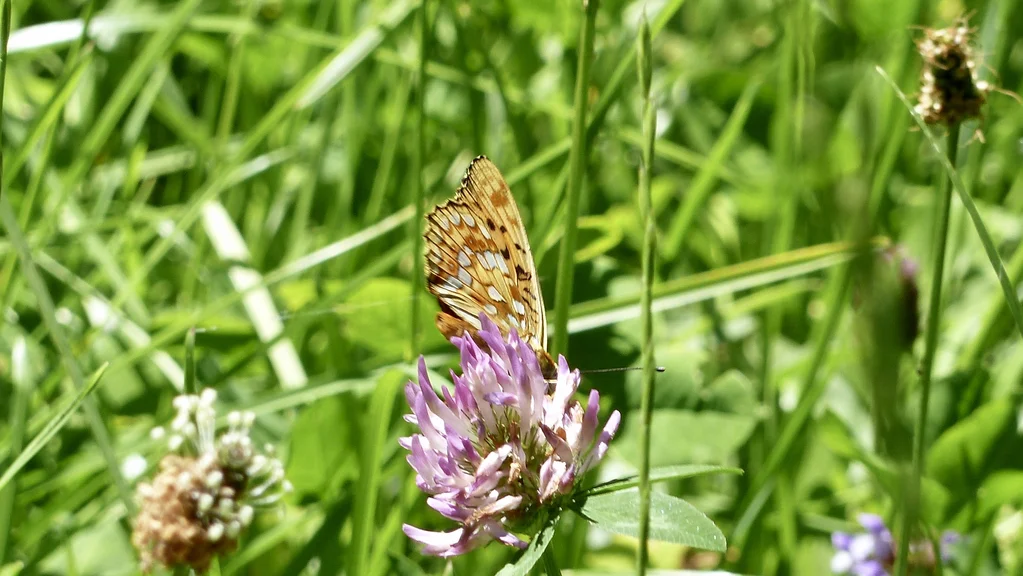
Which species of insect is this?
Fabriciana adippe
